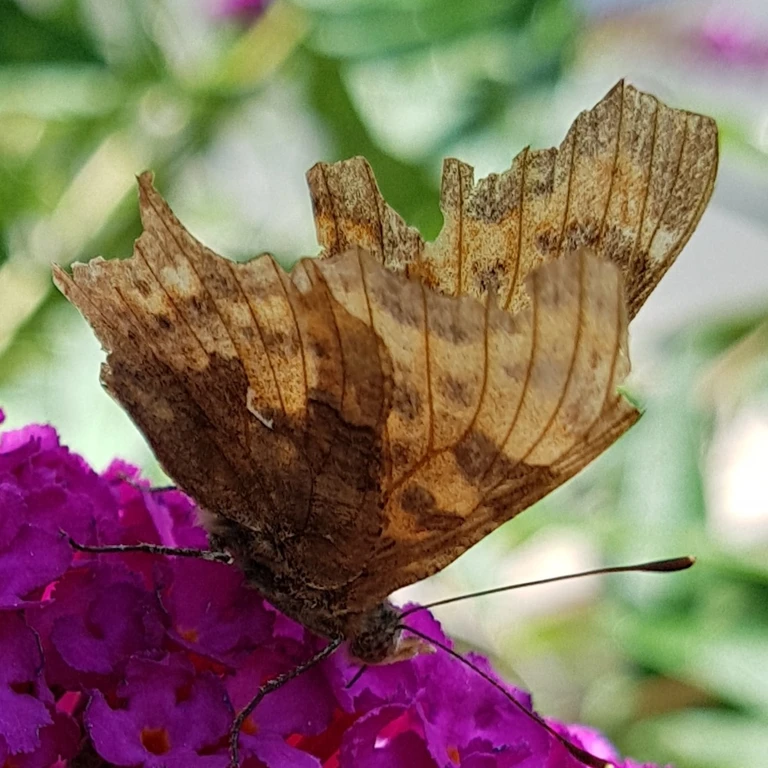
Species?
Polygonia c-album
